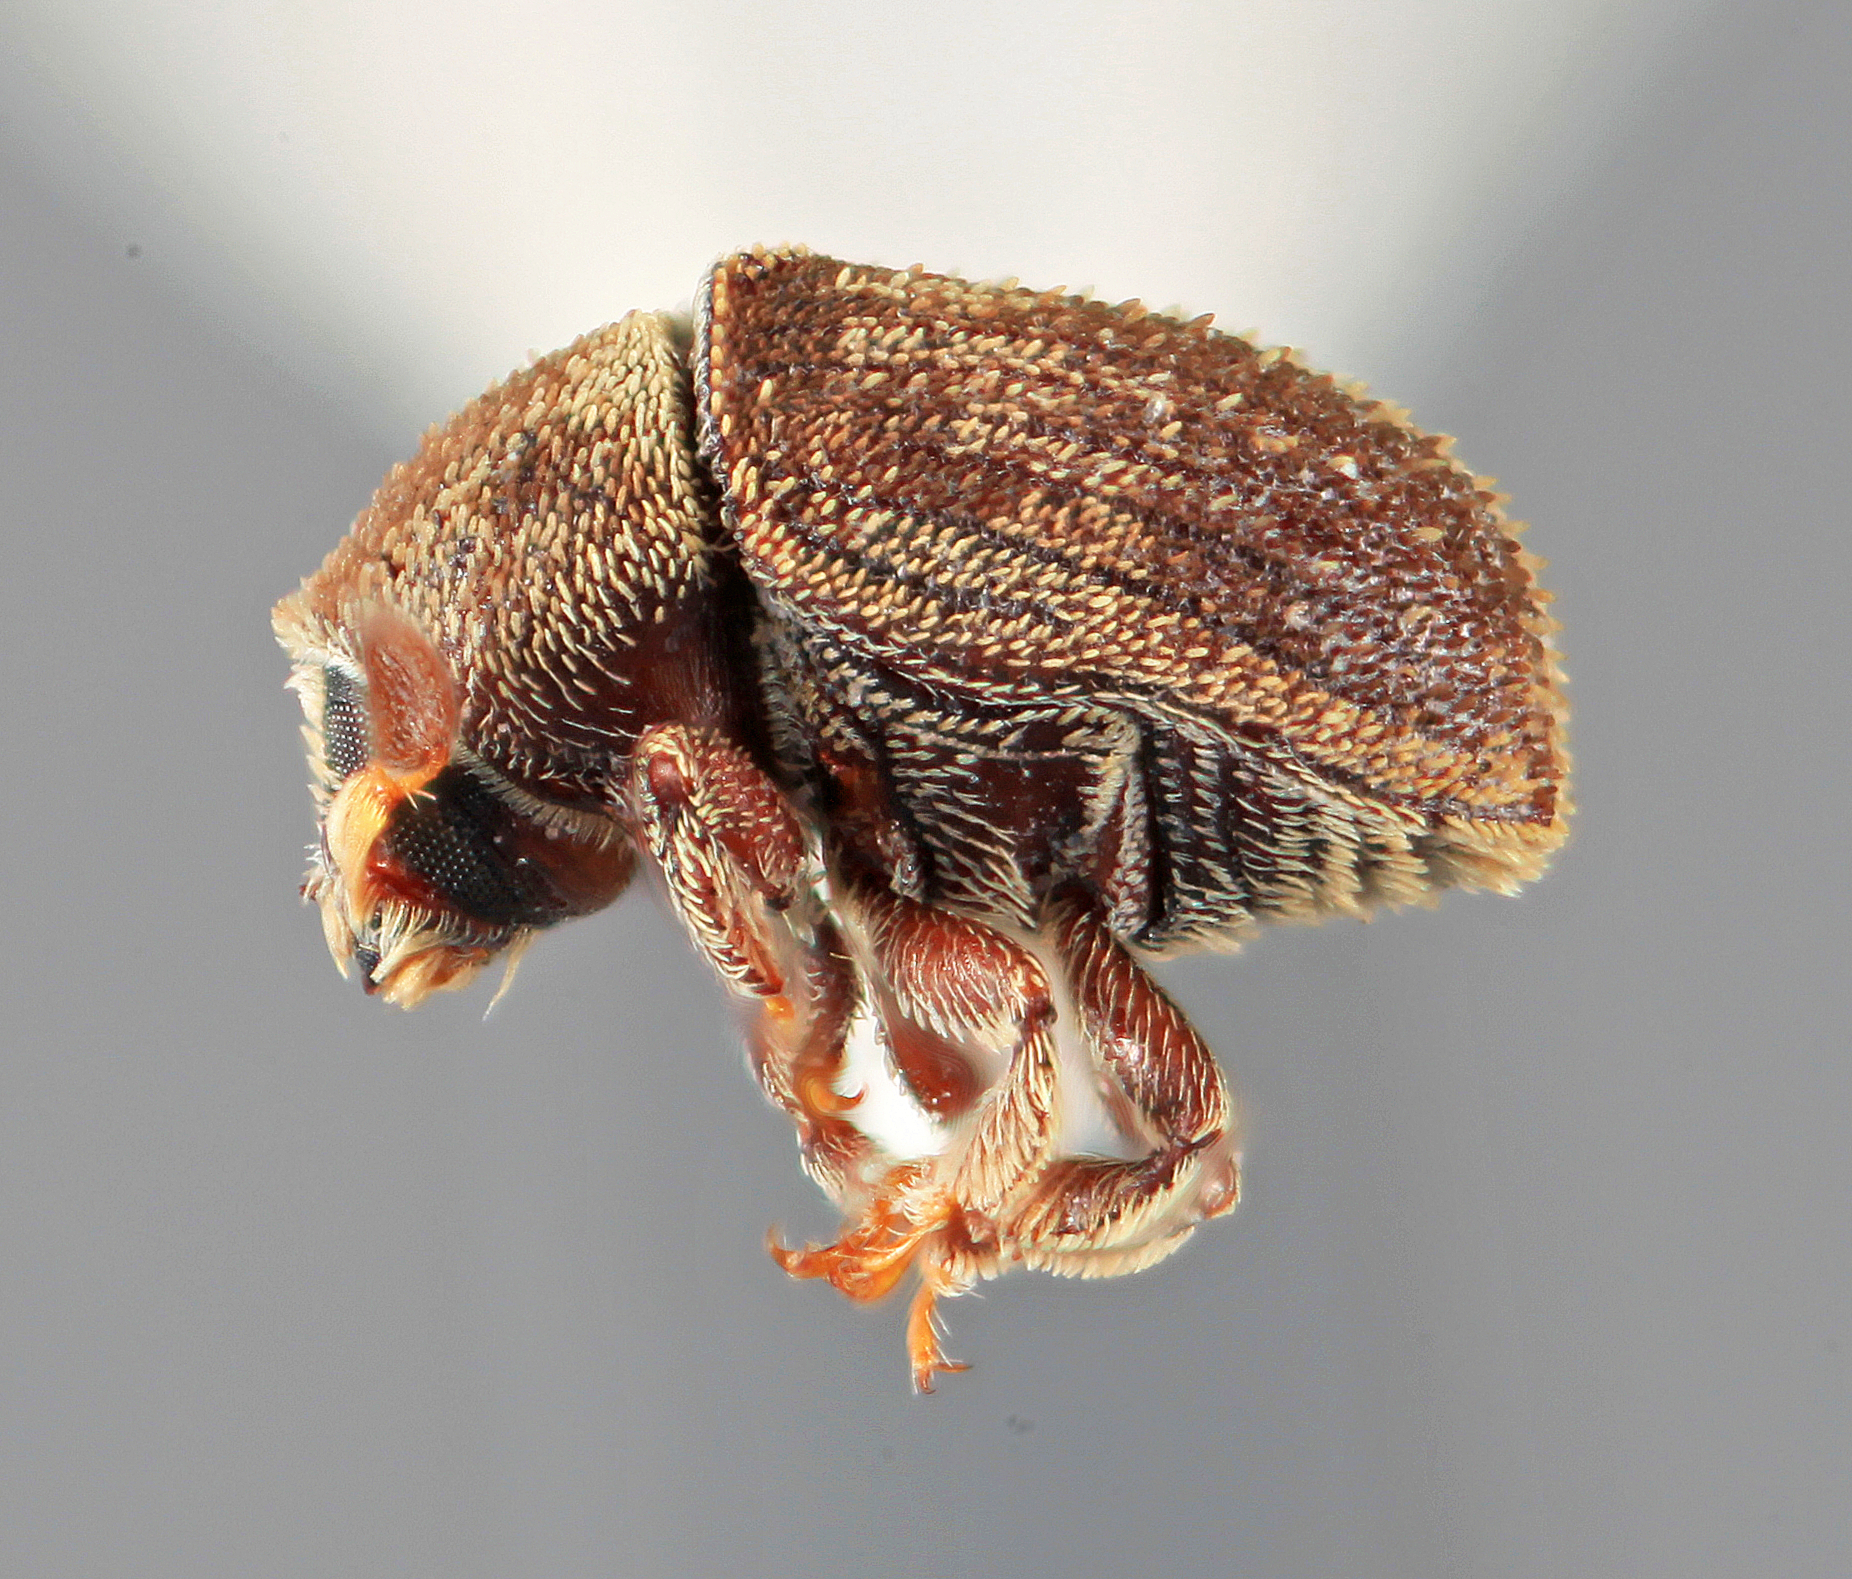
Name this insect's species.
Chramesus varius
